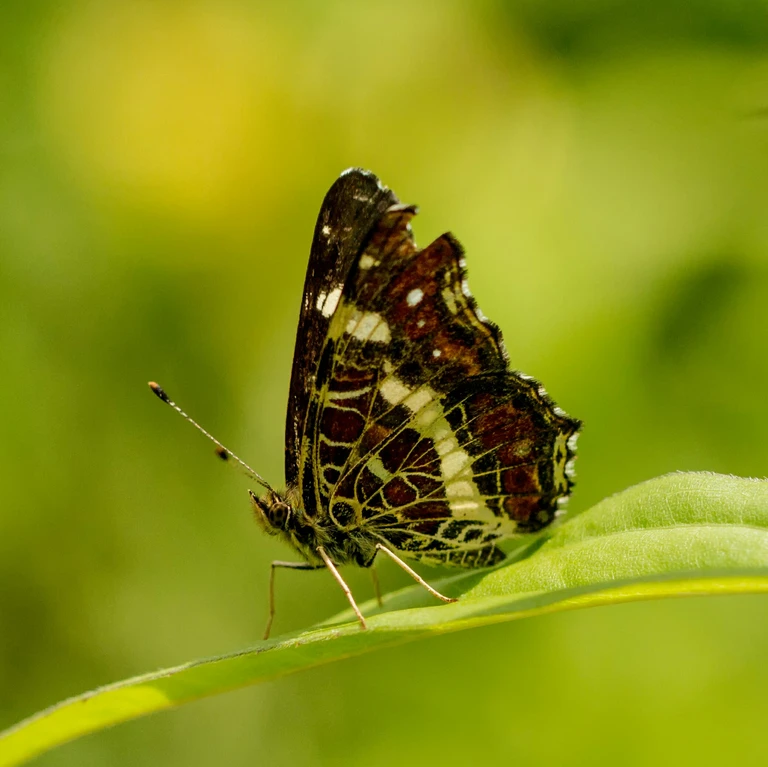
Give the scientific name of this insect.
Araschnia levana
